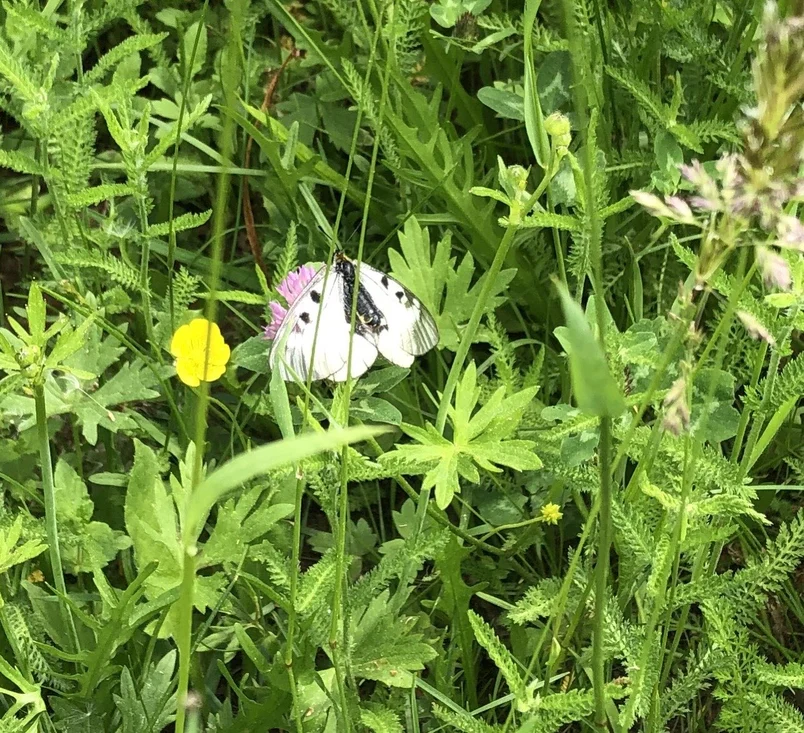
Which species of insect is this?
Parnassius mnemosyne
